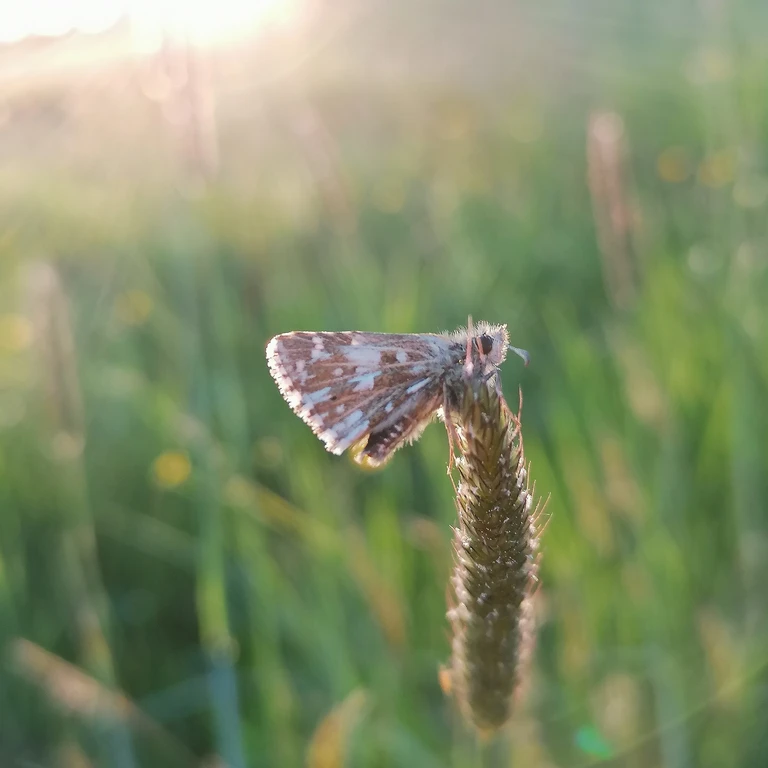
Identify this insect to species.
Pyrgus malvae
